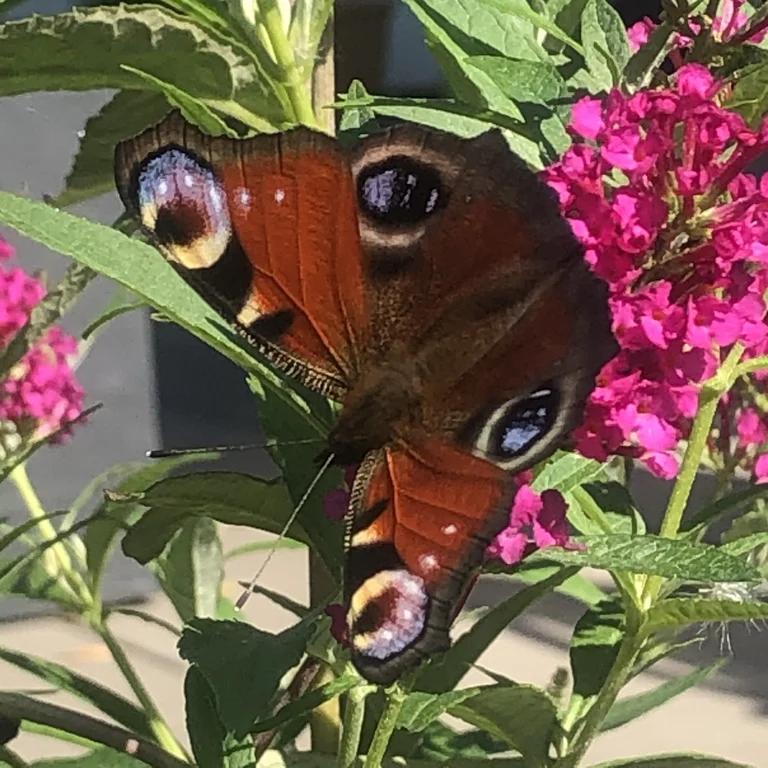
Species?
Aglais io
